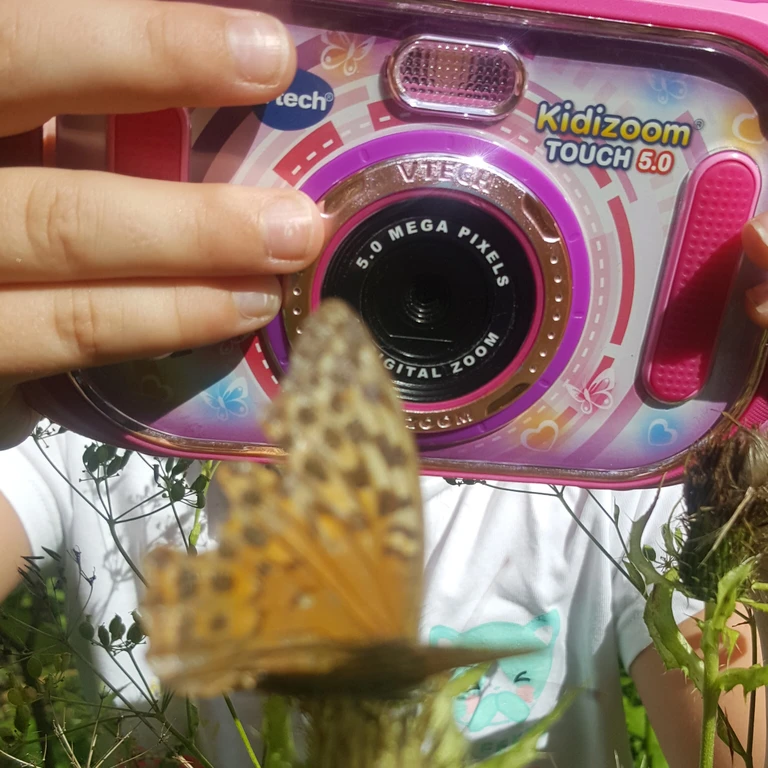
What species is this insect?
Argynnis paphia
